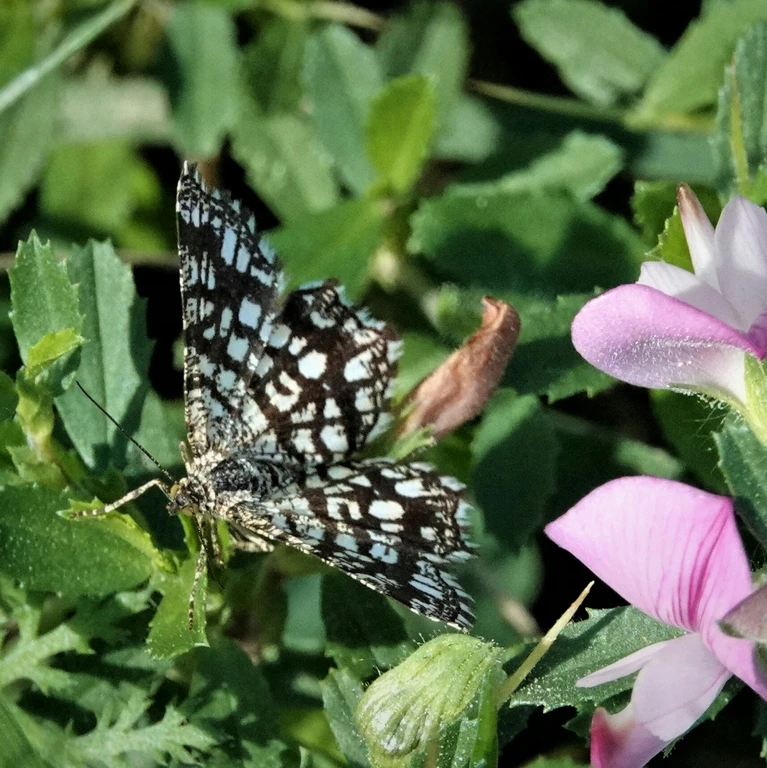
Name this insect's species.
Chiasmia clathrata
